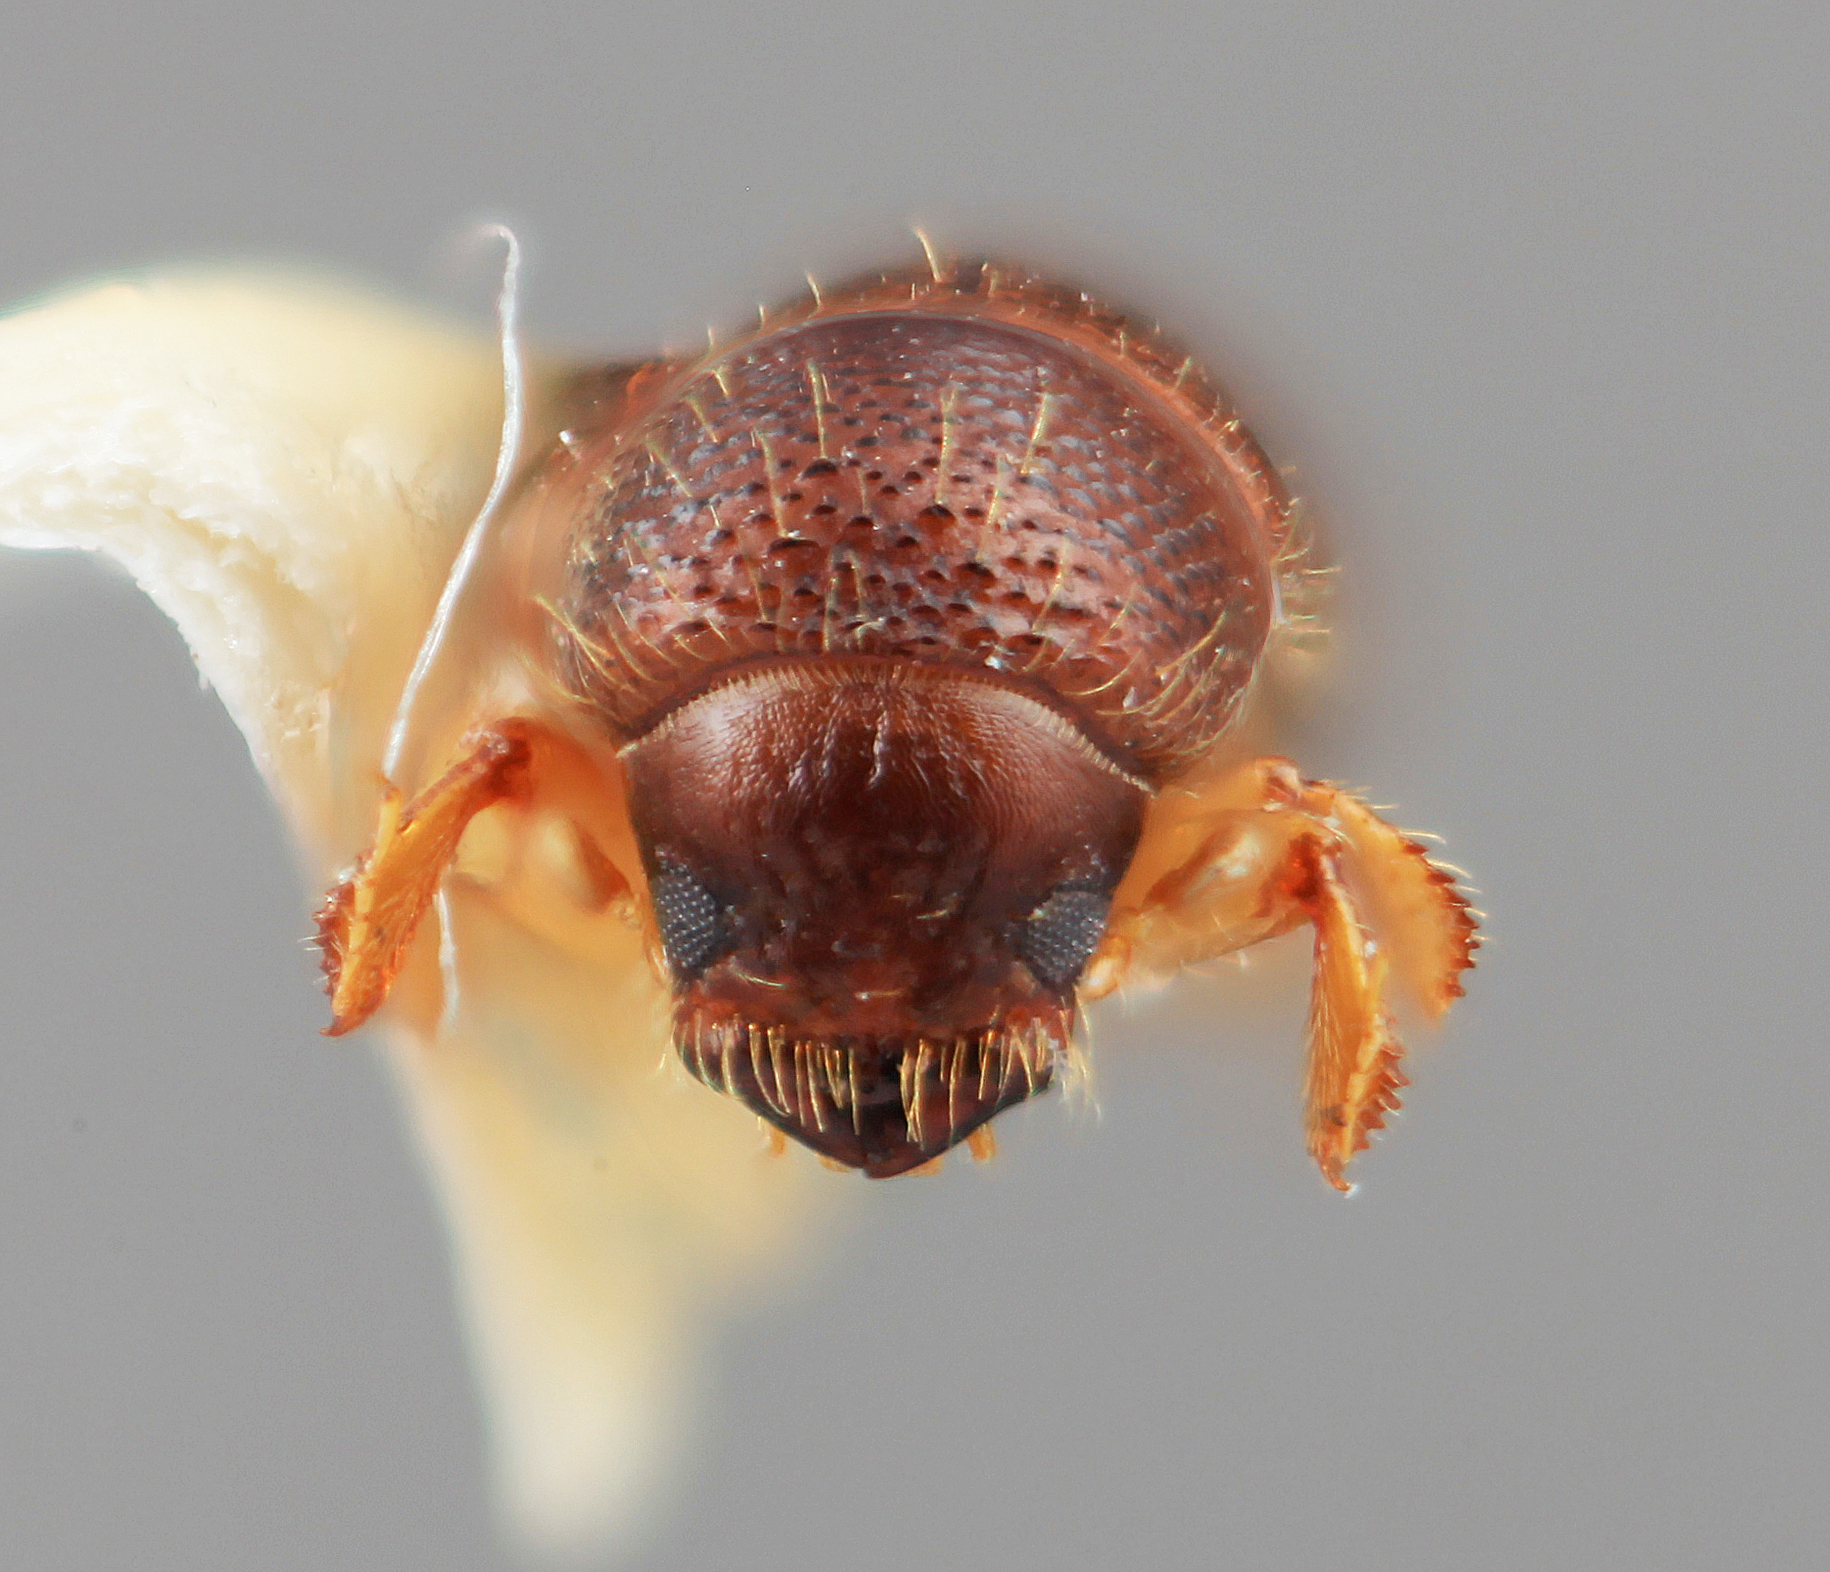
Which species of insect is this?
Xyleborus dissimulatus
